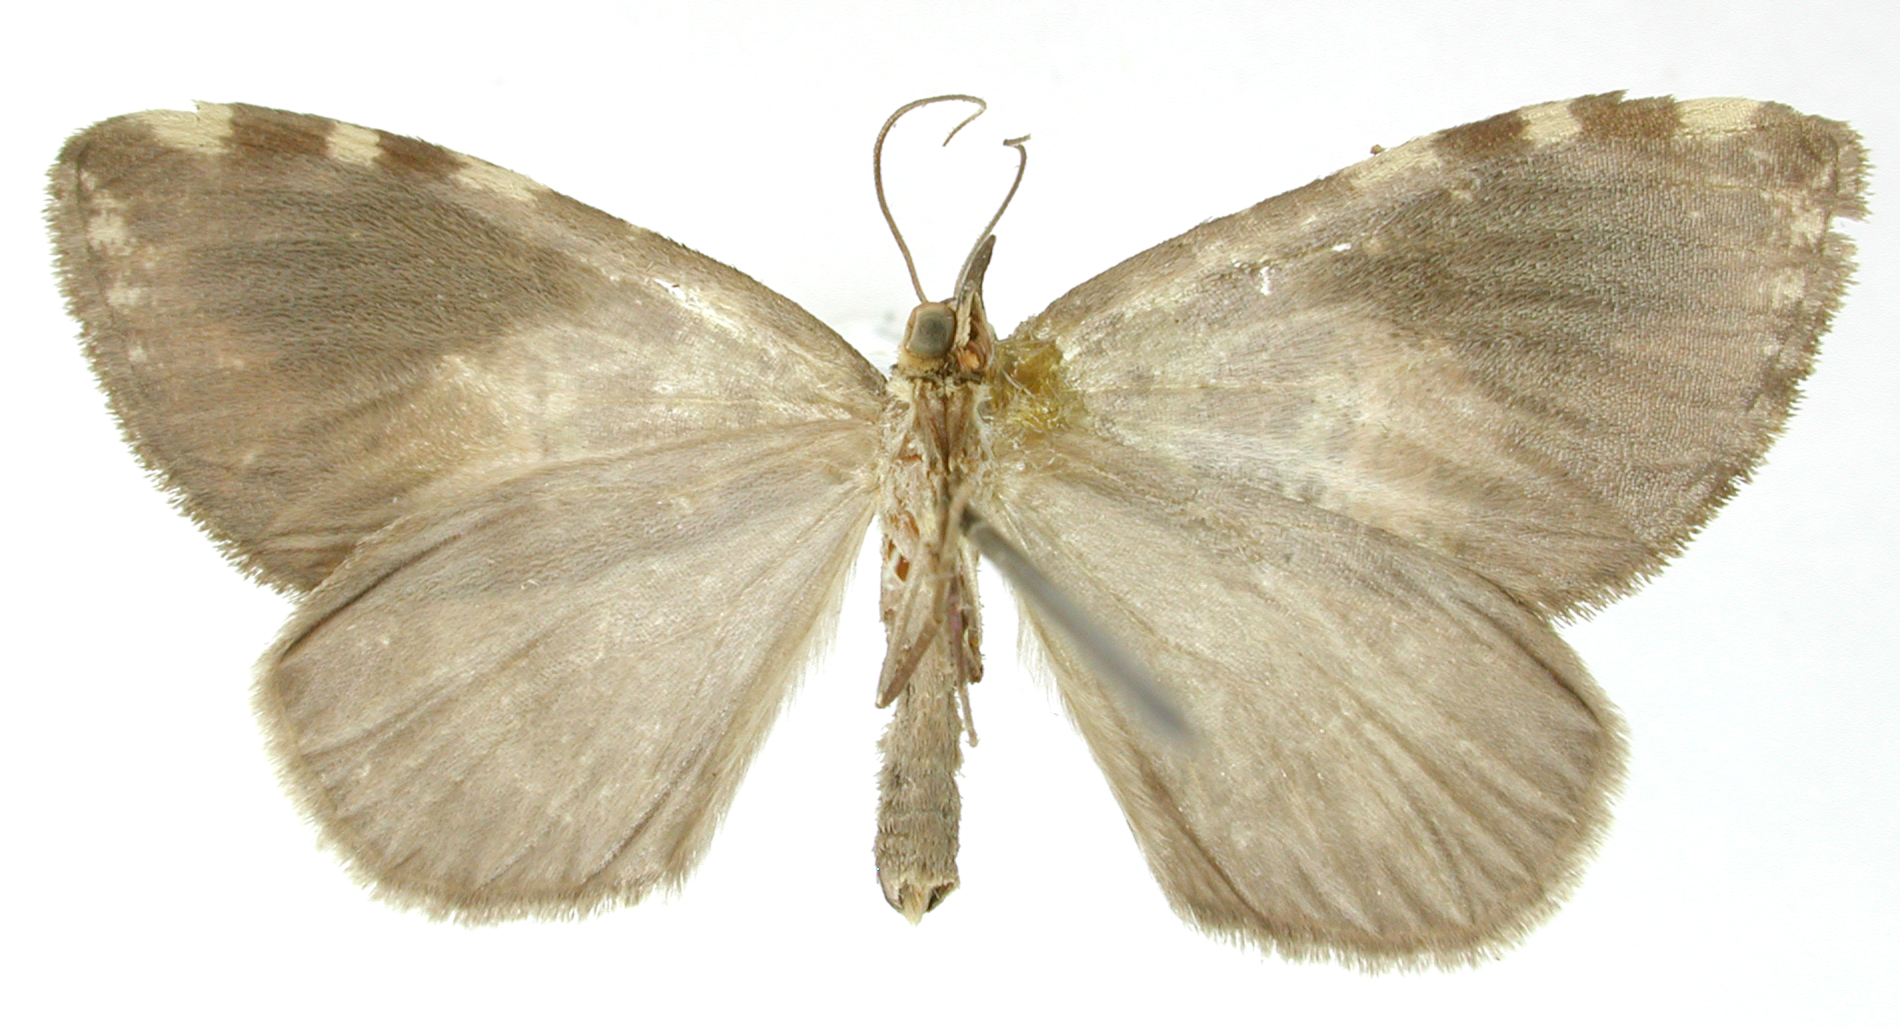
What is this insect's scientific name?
Hydriomena aldricaria
